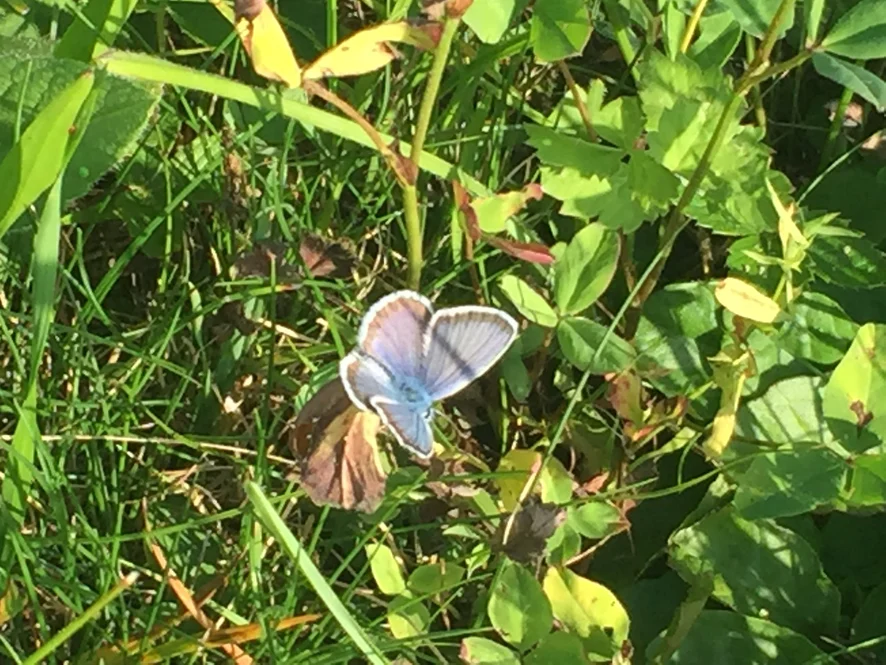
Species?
Plebejus argus
